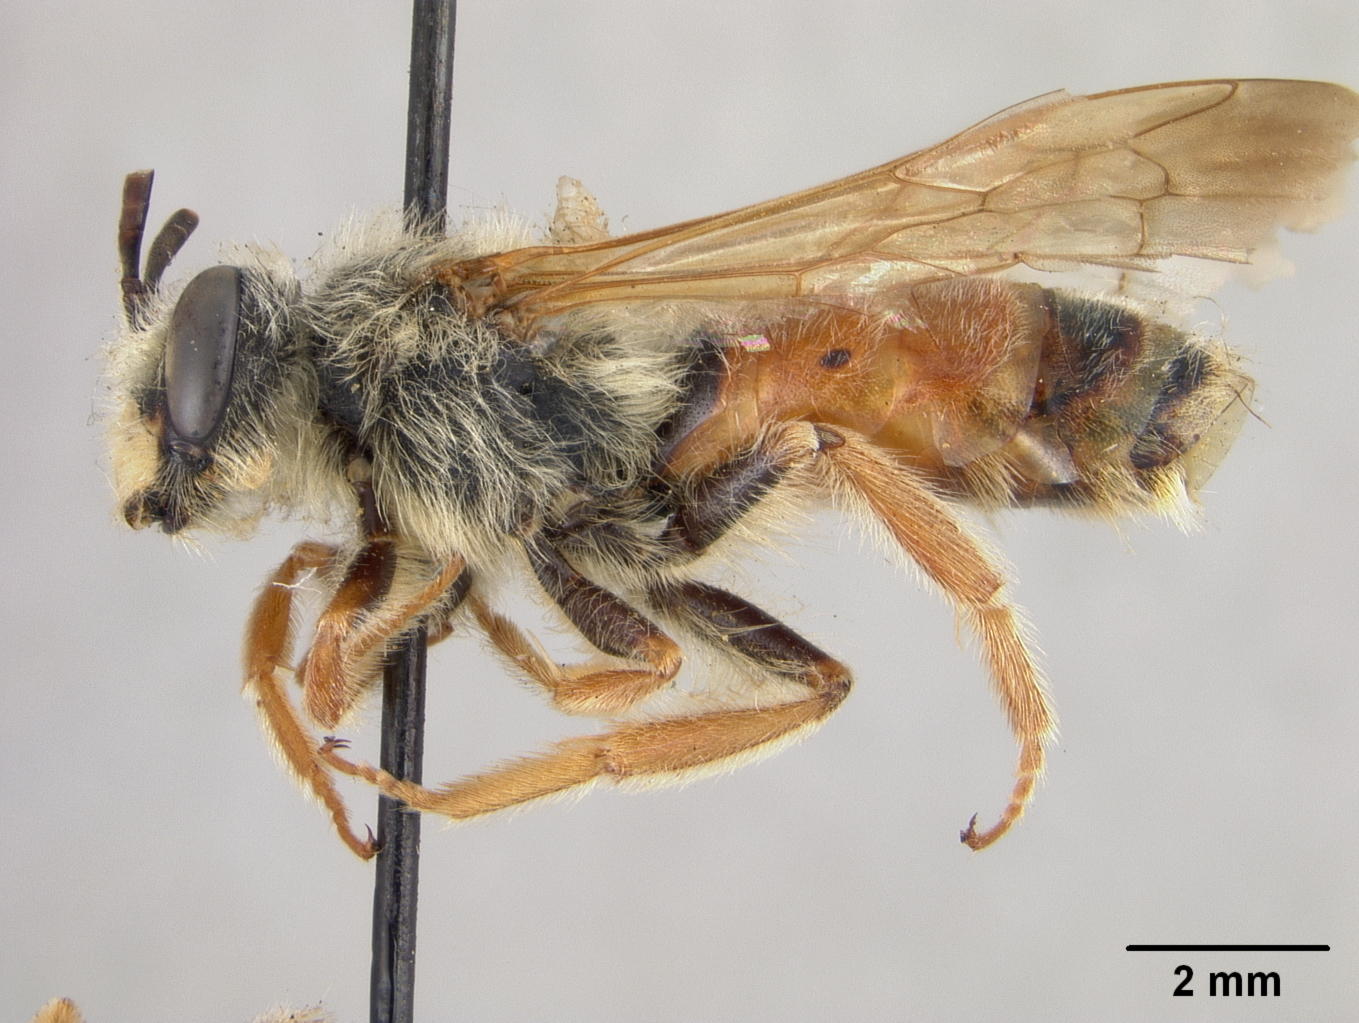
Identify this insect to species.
Andrena prunorum
